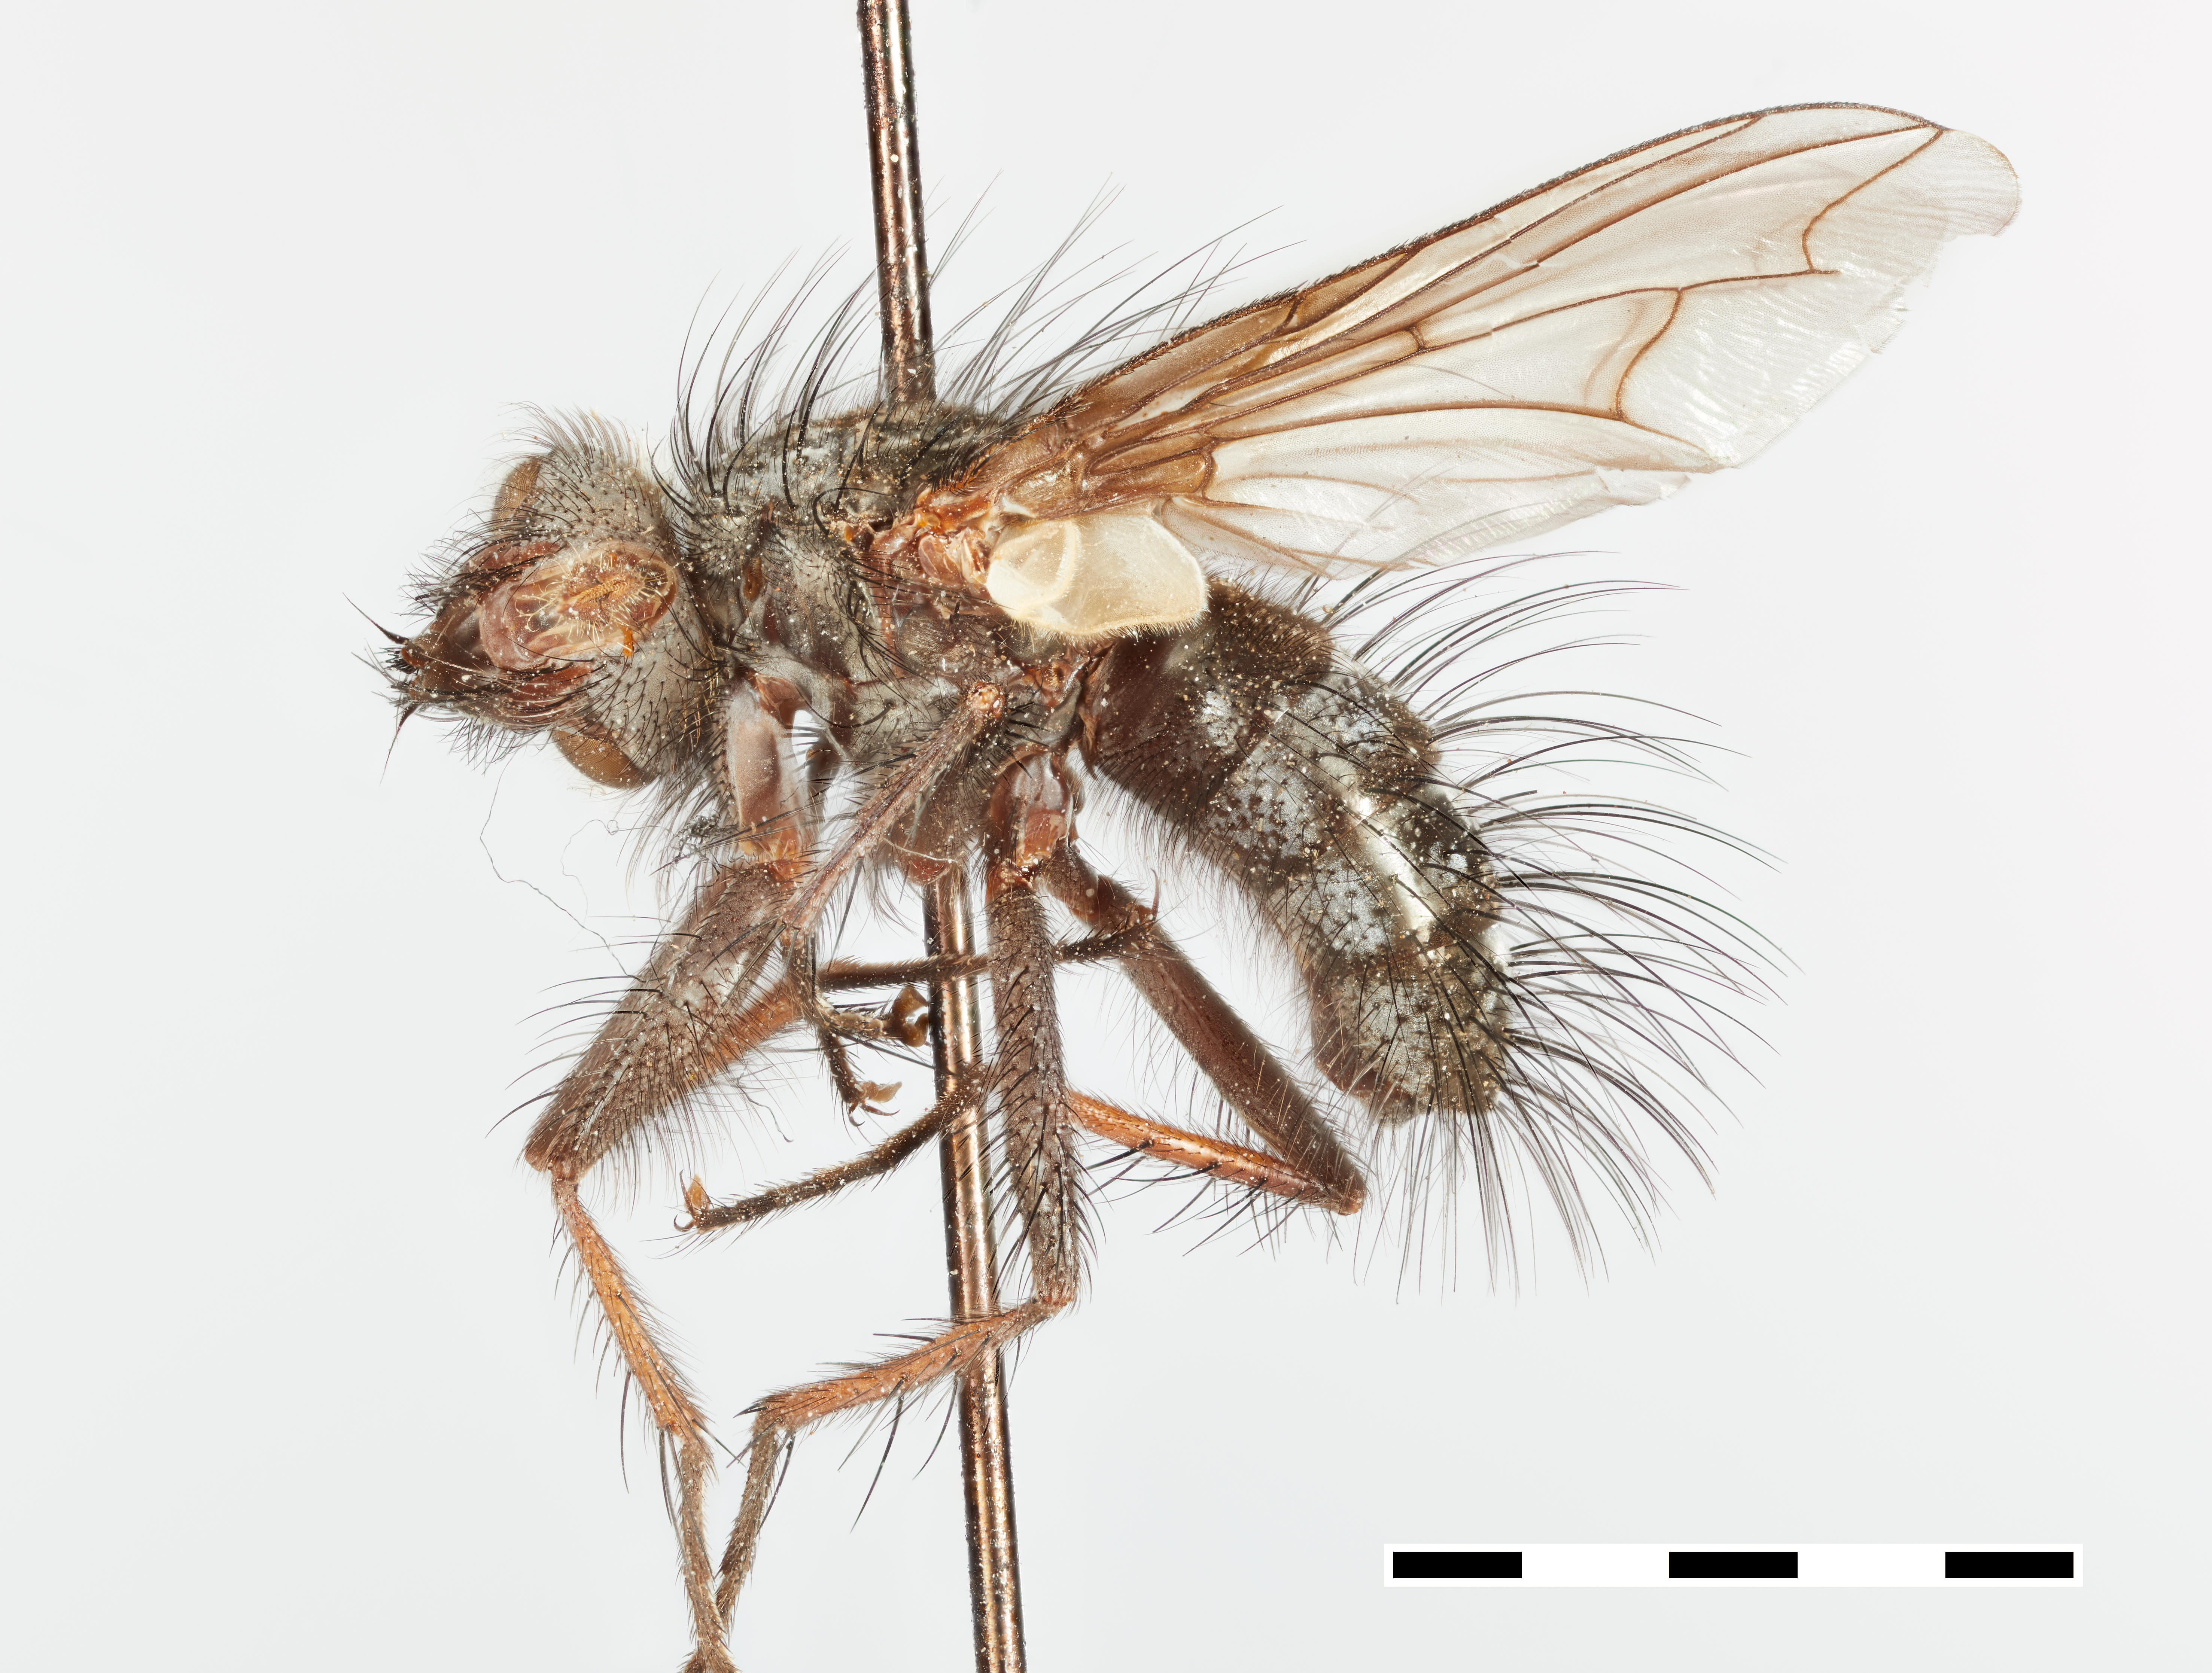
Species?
Muscopteryx tibialis
